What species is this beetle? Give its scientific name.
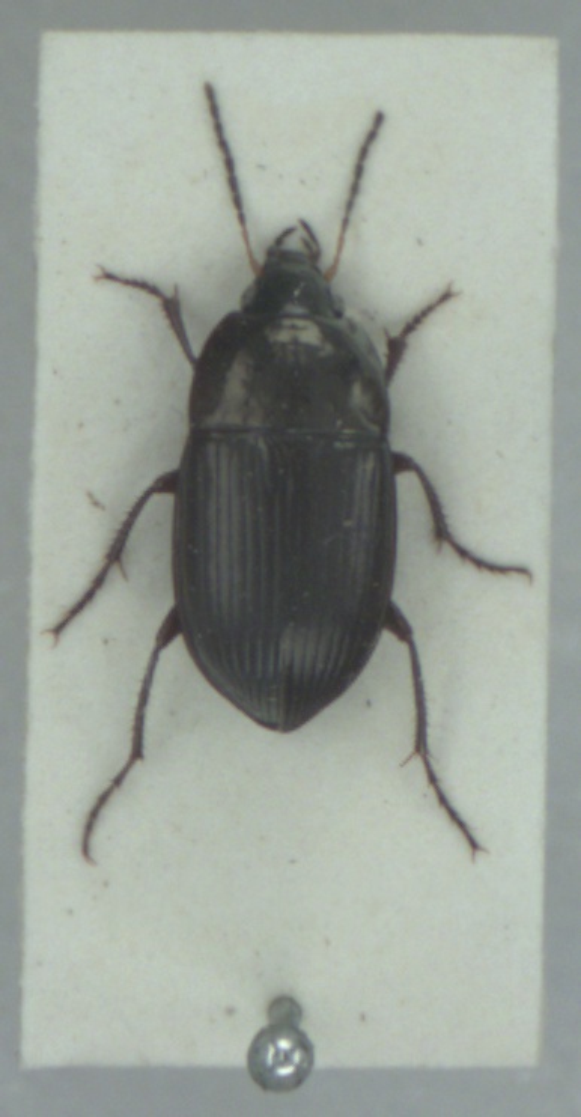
Amara ovata
